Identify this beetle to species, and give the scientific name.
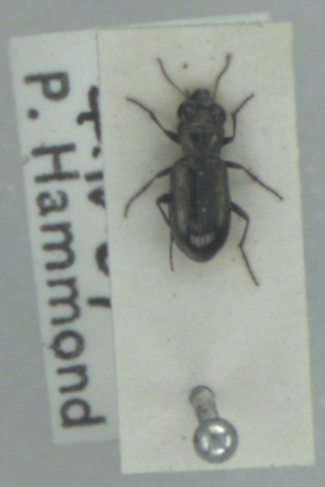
Notiophilus aquaticus
